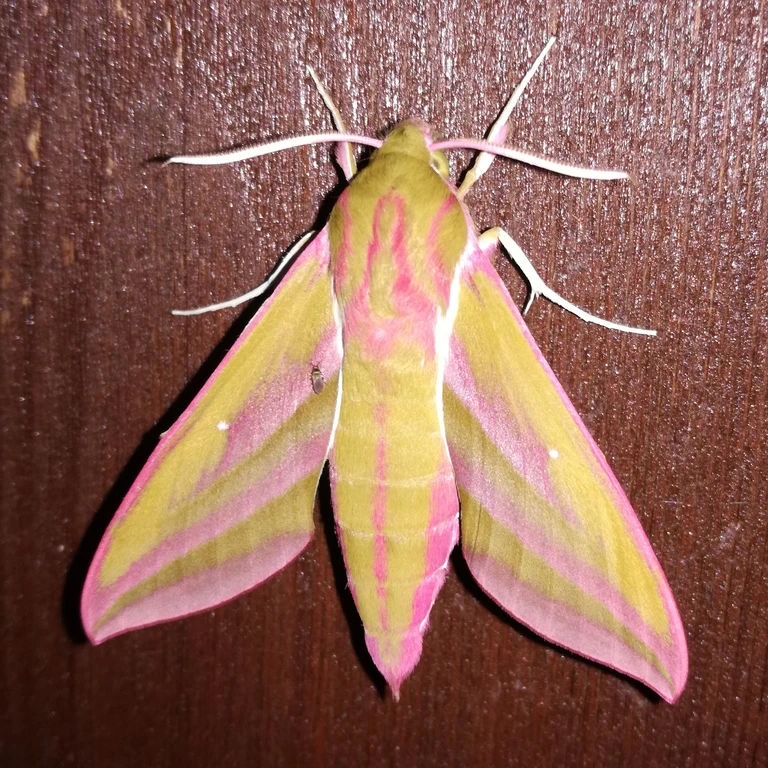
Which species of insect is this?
Deilephila elpenor
